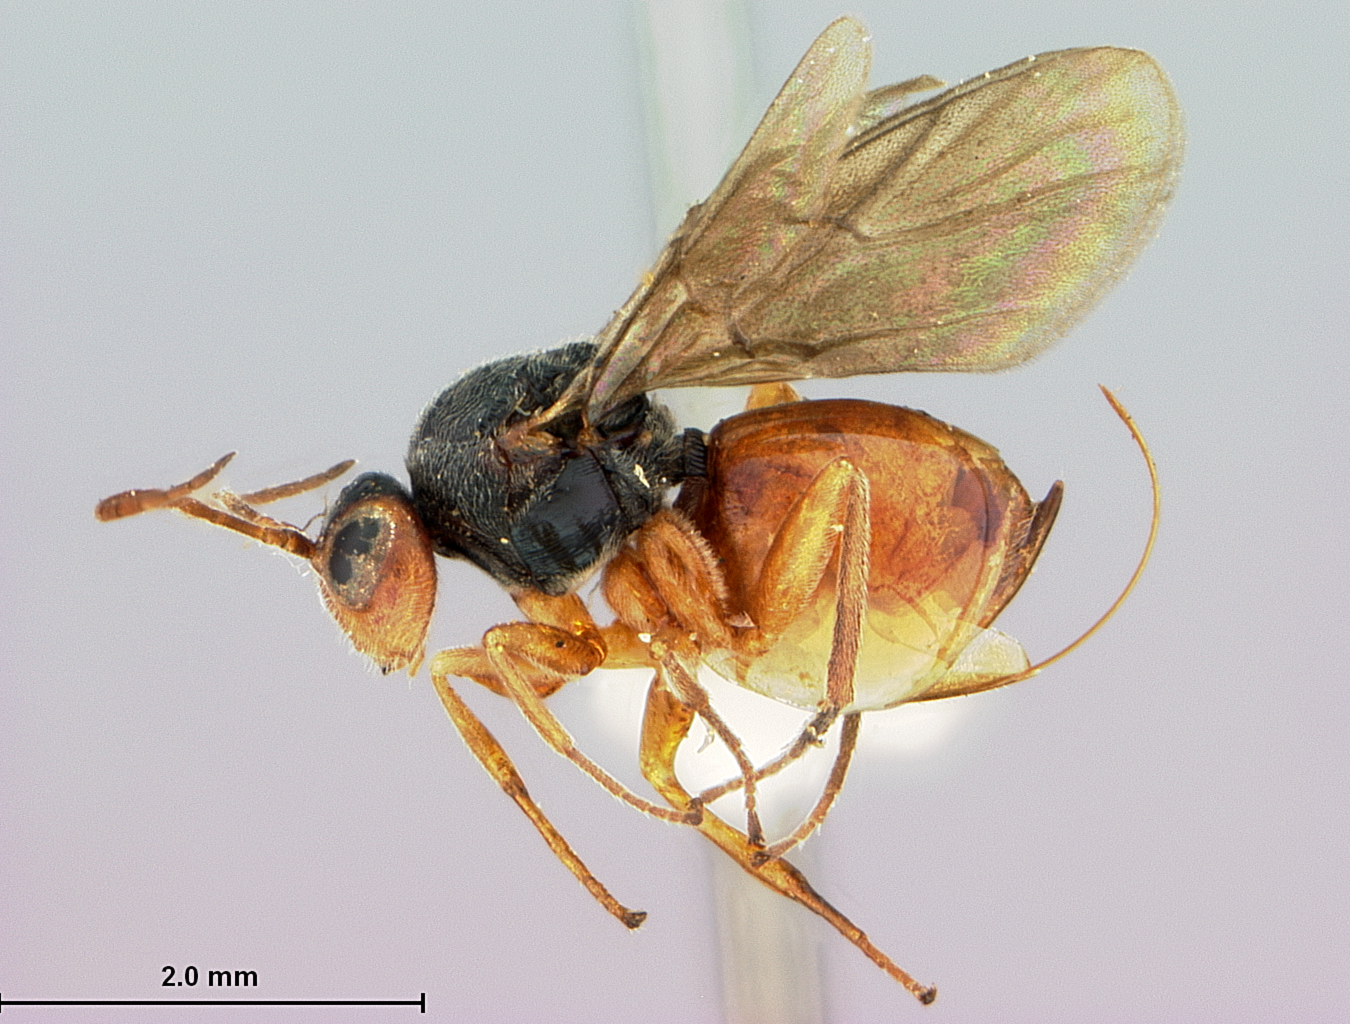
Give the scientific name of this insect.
Synergus atripennis
